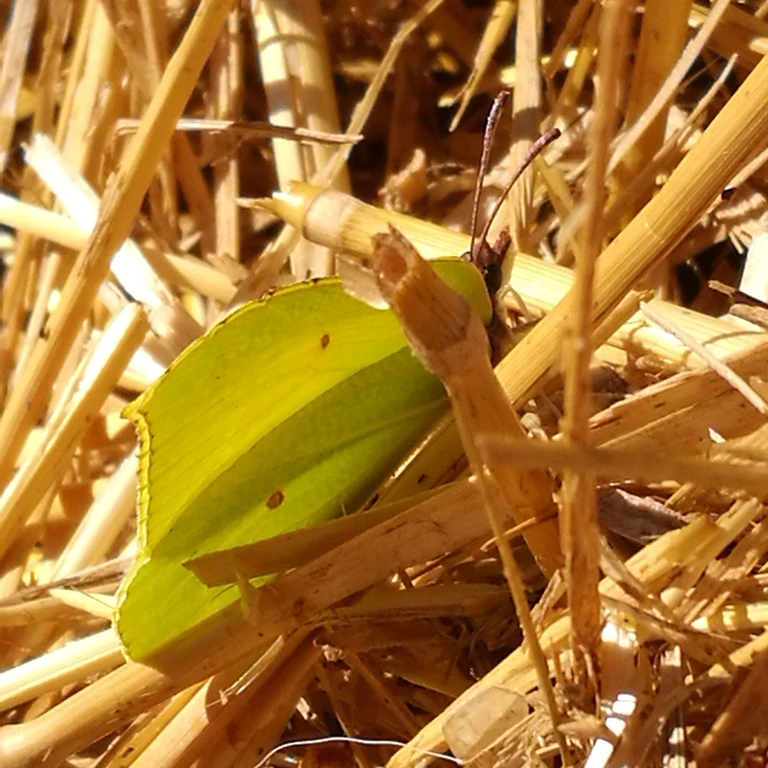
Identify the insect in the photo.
Gonepteryx rhamni
